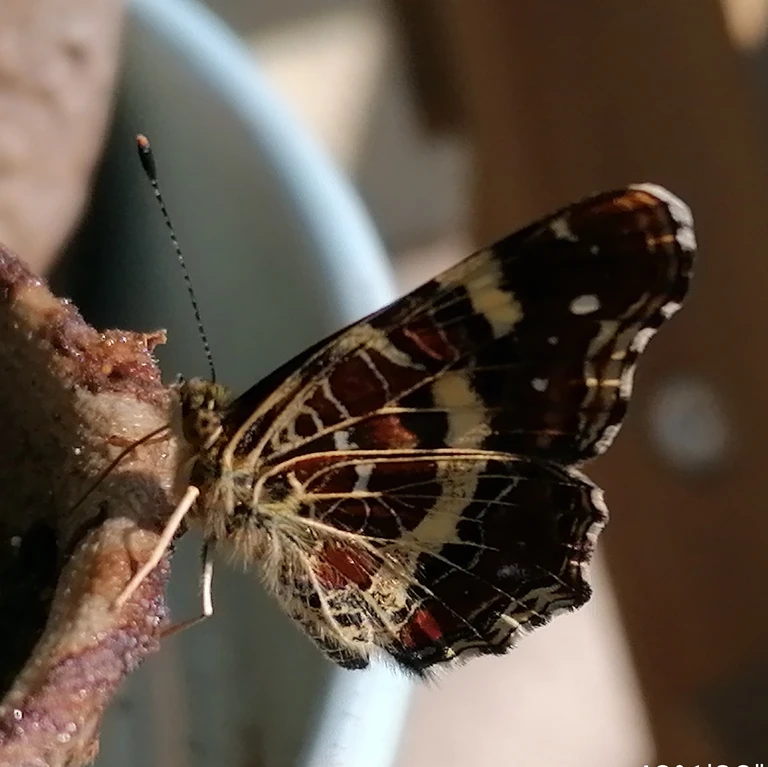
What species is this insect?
Araschnia levana
